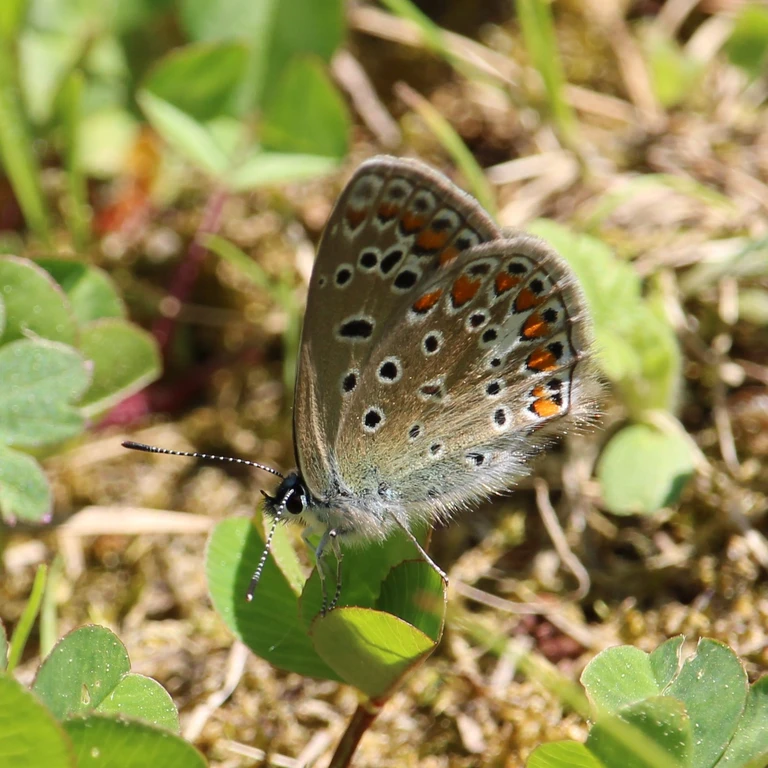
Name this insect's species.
Polyommatus icarus
